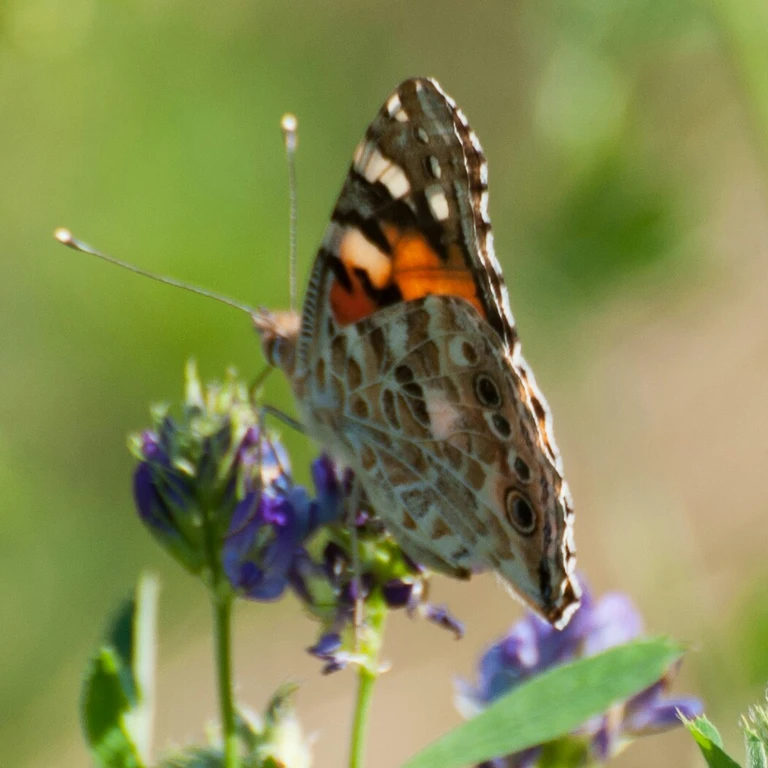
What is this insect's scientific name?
Vanessa cardui
